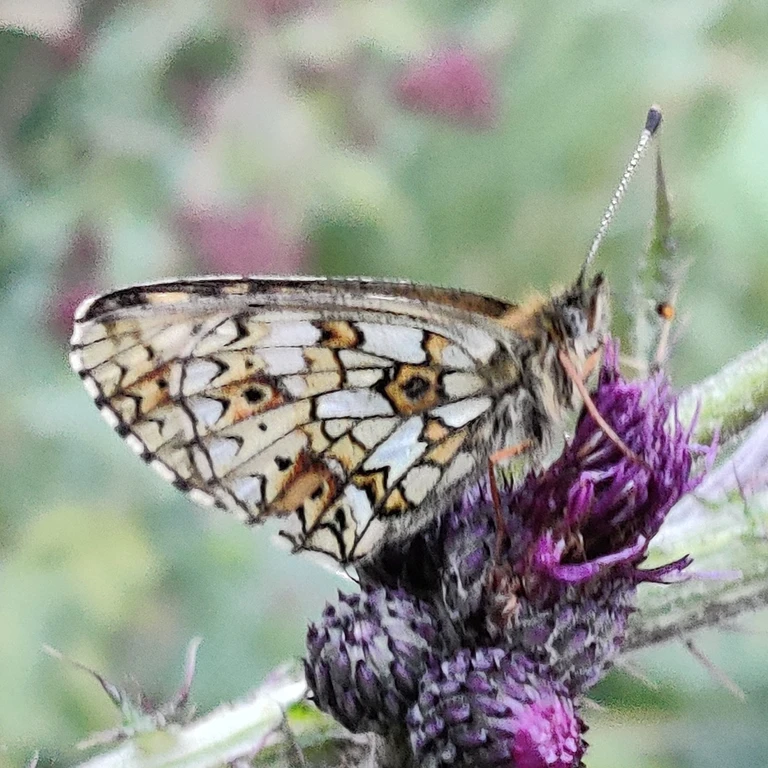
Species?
Boloria selene
